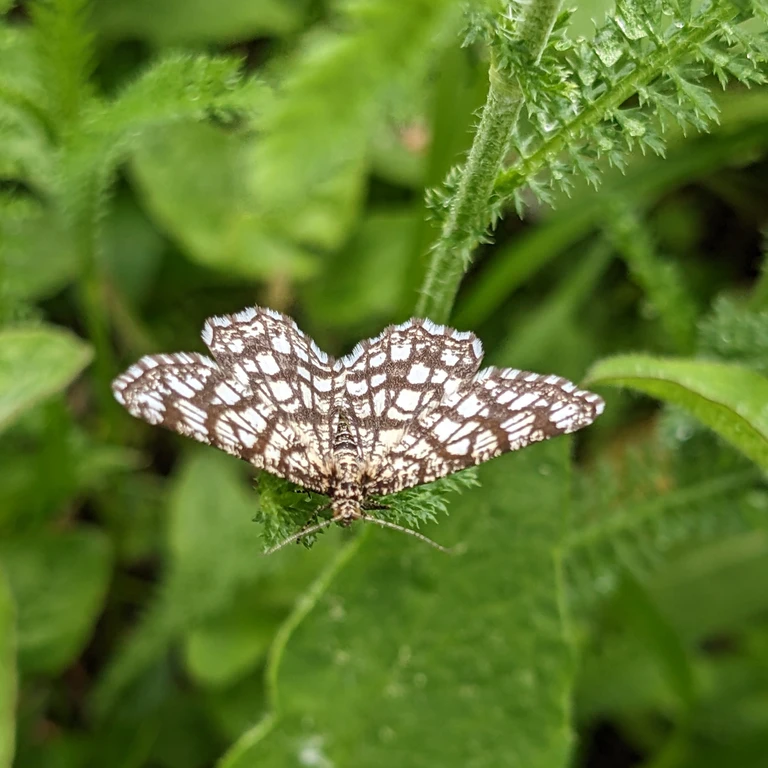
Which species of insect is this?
Chiasmia clathrata
